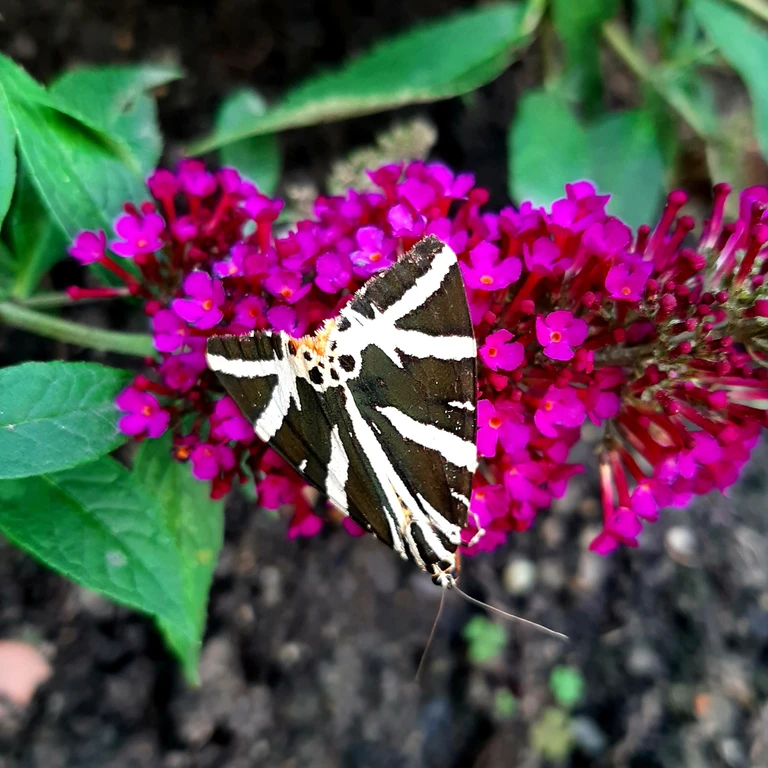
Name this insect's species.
Euplagia quadripunctaria
